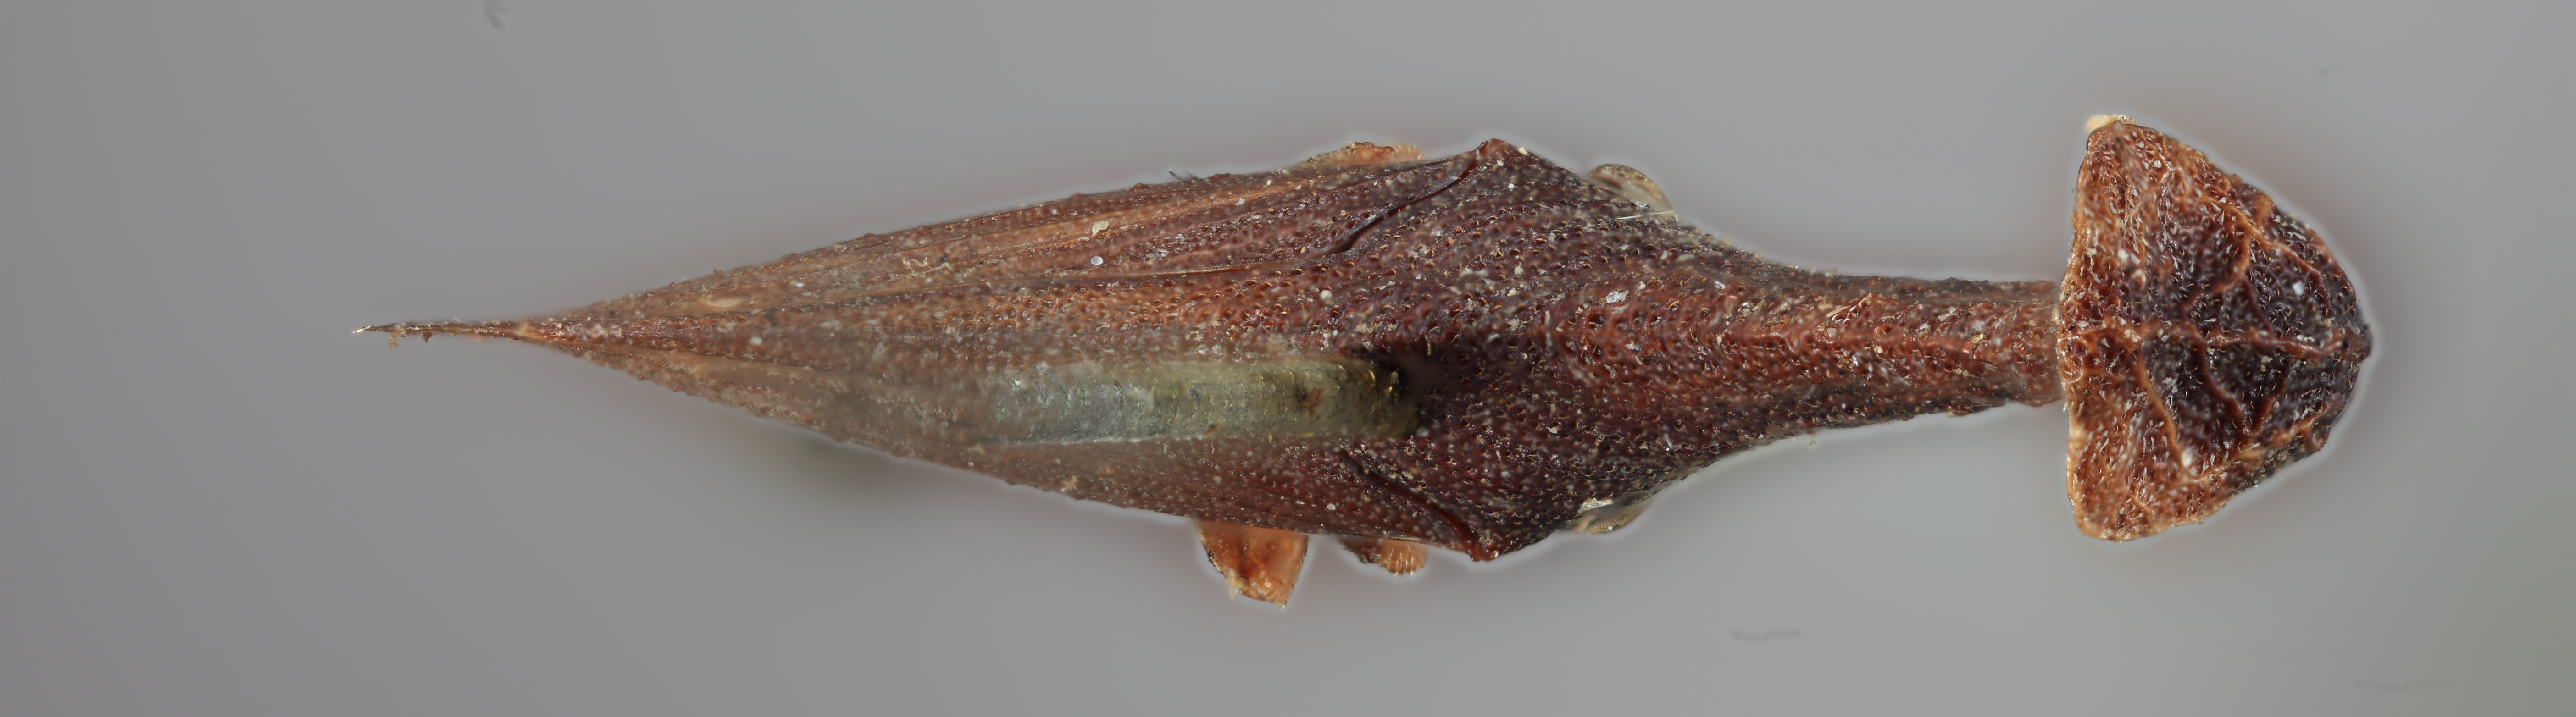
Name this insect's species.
Pyrgonota longiturris
